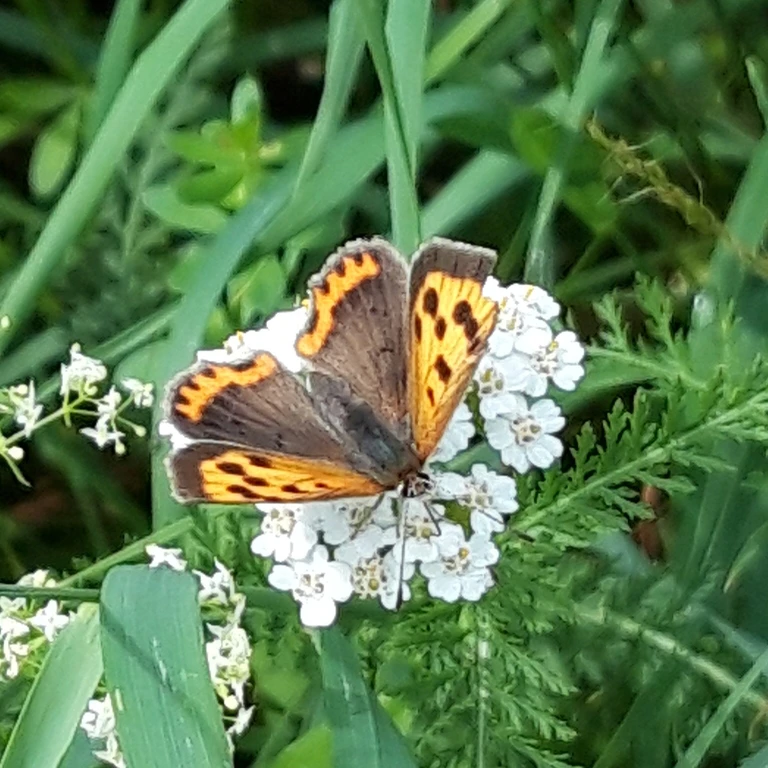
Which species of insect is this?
Lycaena phlaeas
